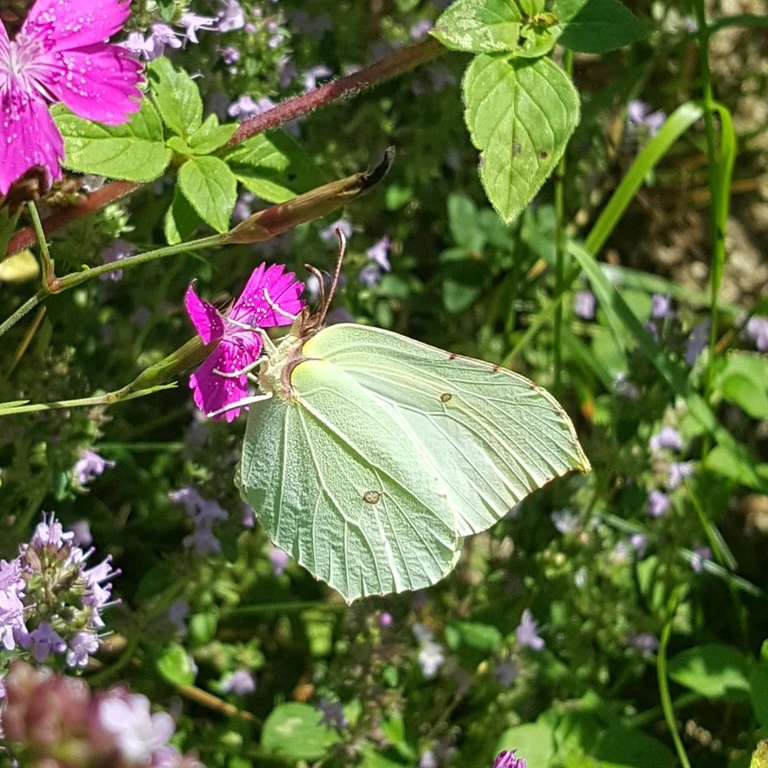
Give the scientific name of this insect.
Gonepteryx rhamni
